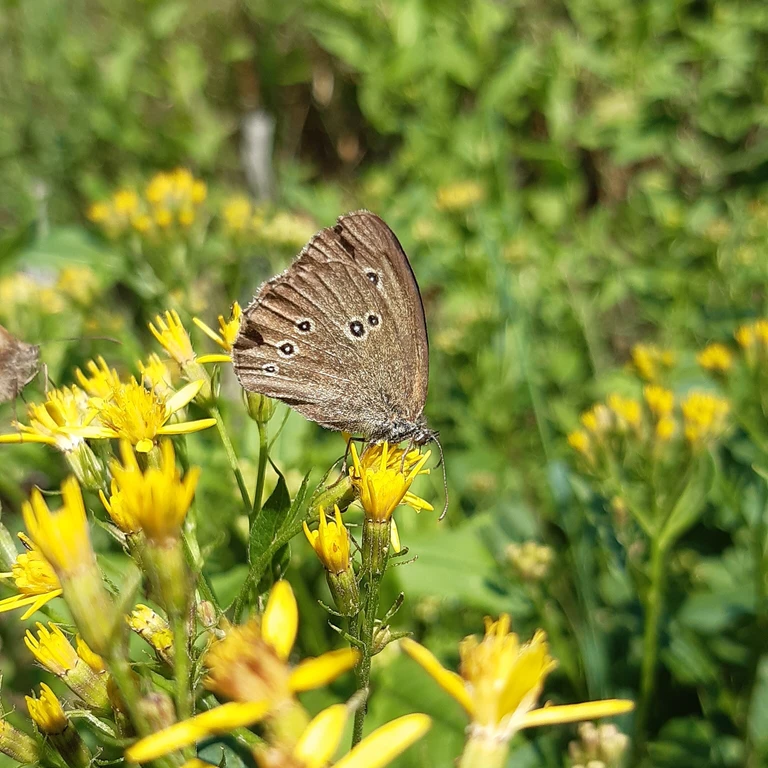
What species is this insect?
Aphantopus hyperantus
